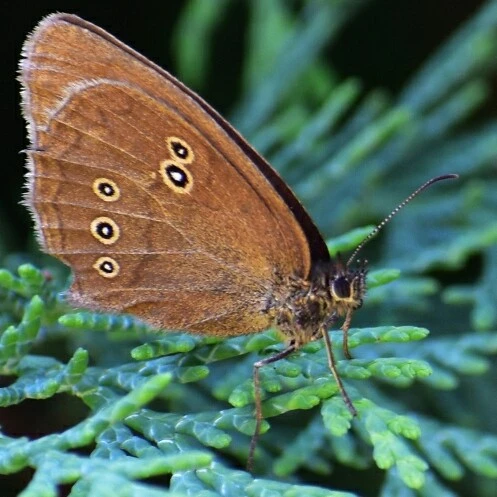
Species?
Aphantopus hyperantus
